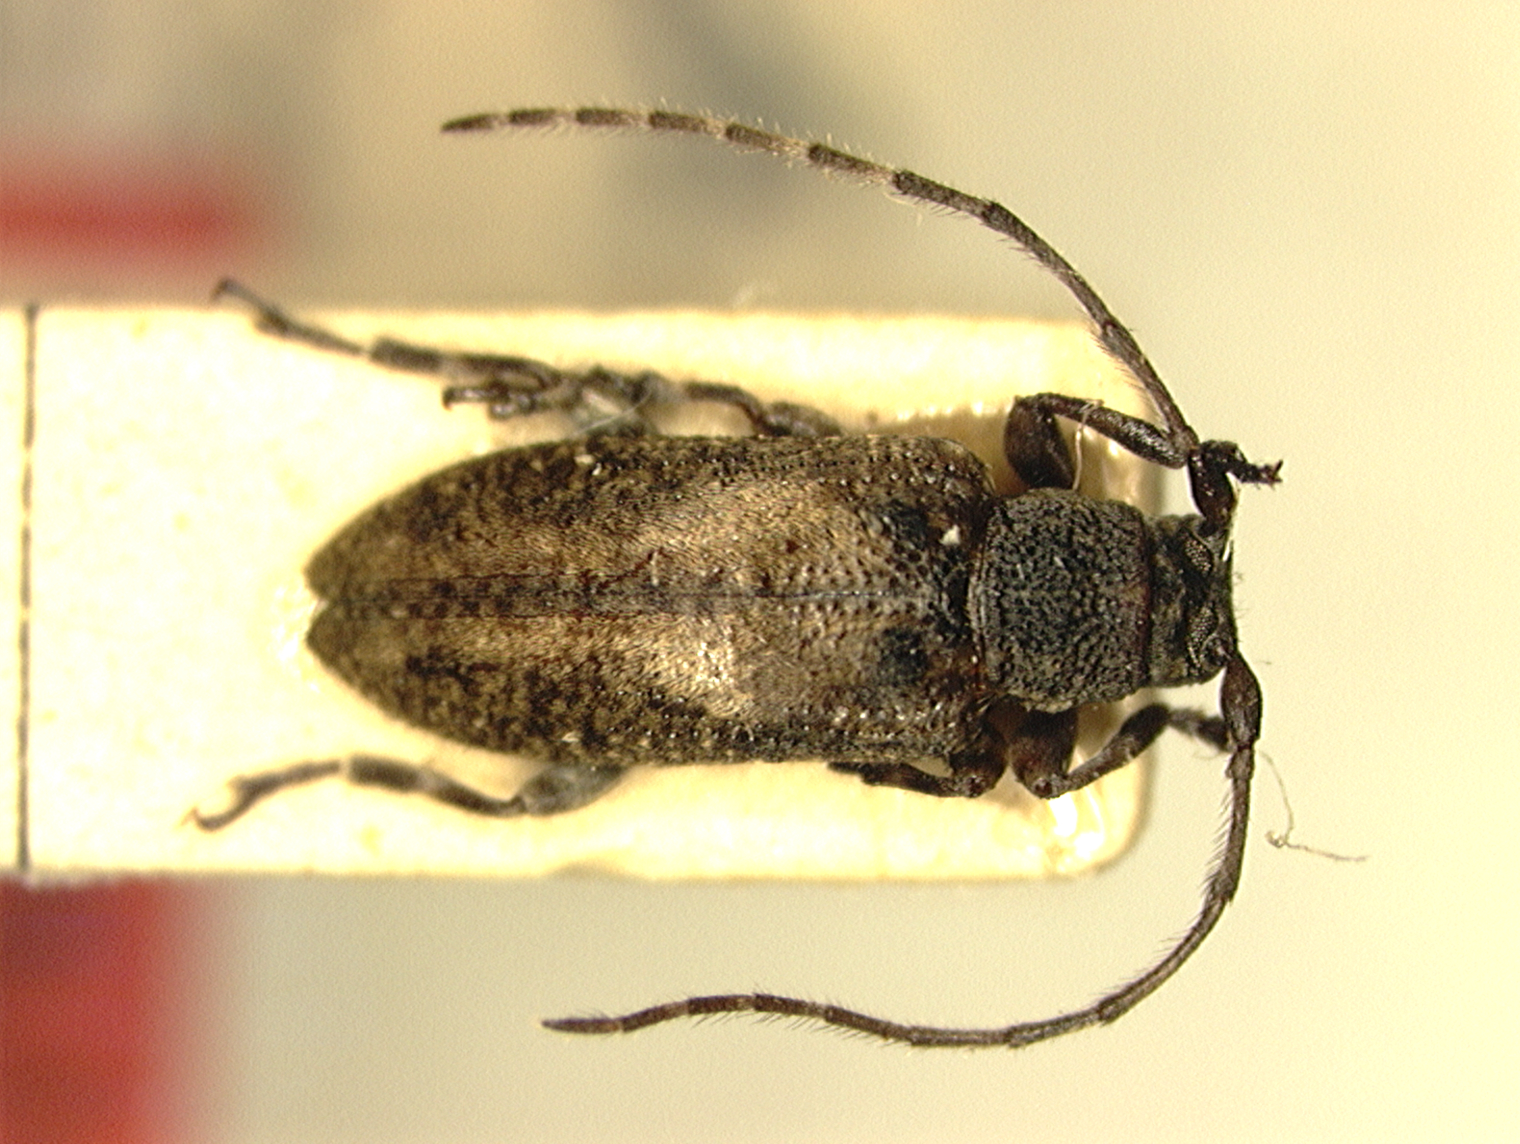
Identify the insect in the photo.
Mimosybra luzonica
